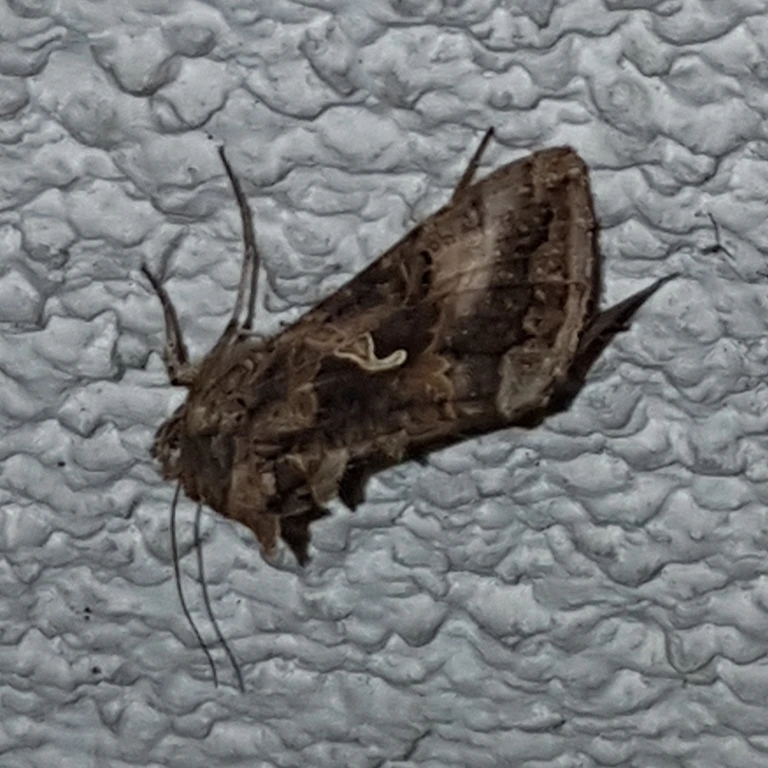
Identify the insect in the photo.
Autographa gamma
